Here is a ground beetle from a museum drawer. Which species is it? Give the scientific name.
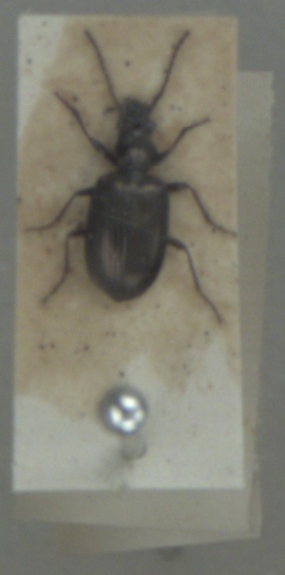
Bembidion punctulatum
